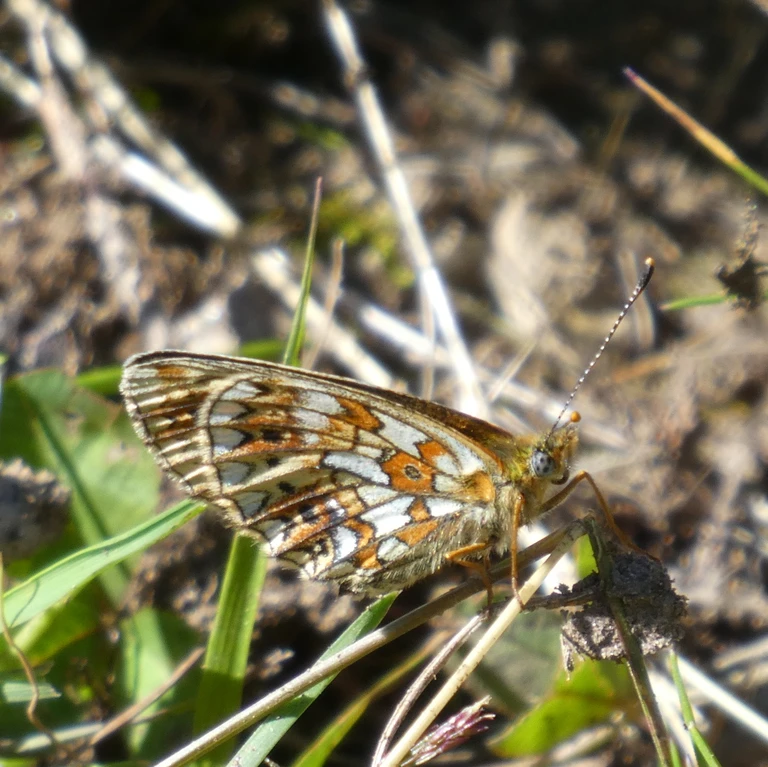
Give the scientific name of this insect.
Boloria selene
